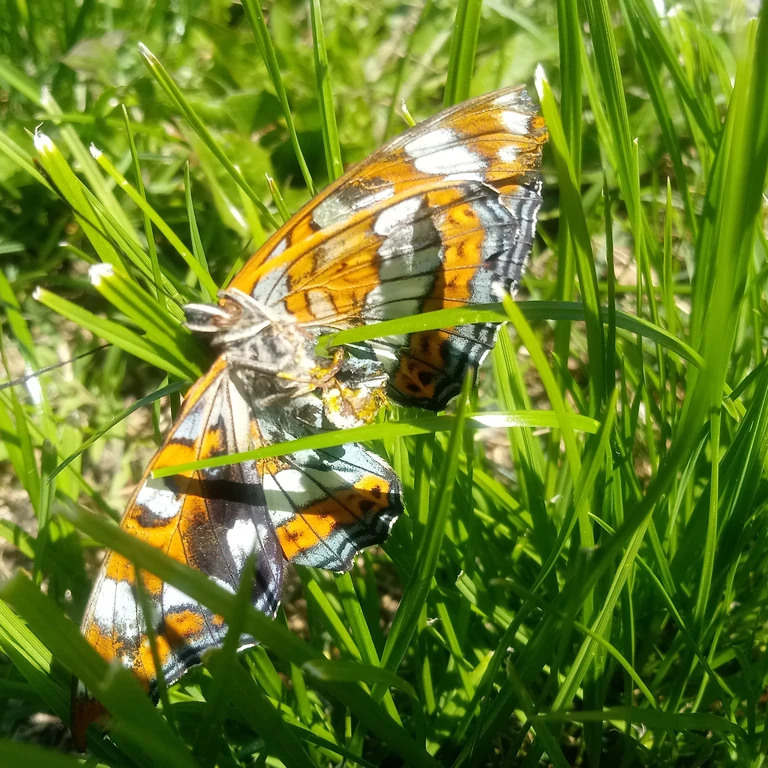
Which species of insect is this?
Limenitis populi
